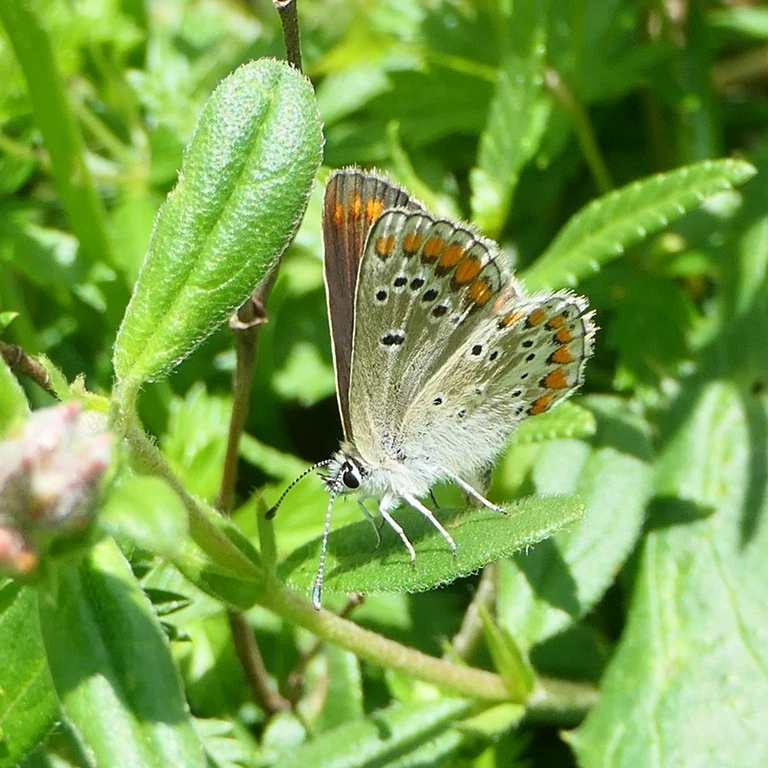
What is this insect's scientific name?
Aricia agestis/artaxerxes
